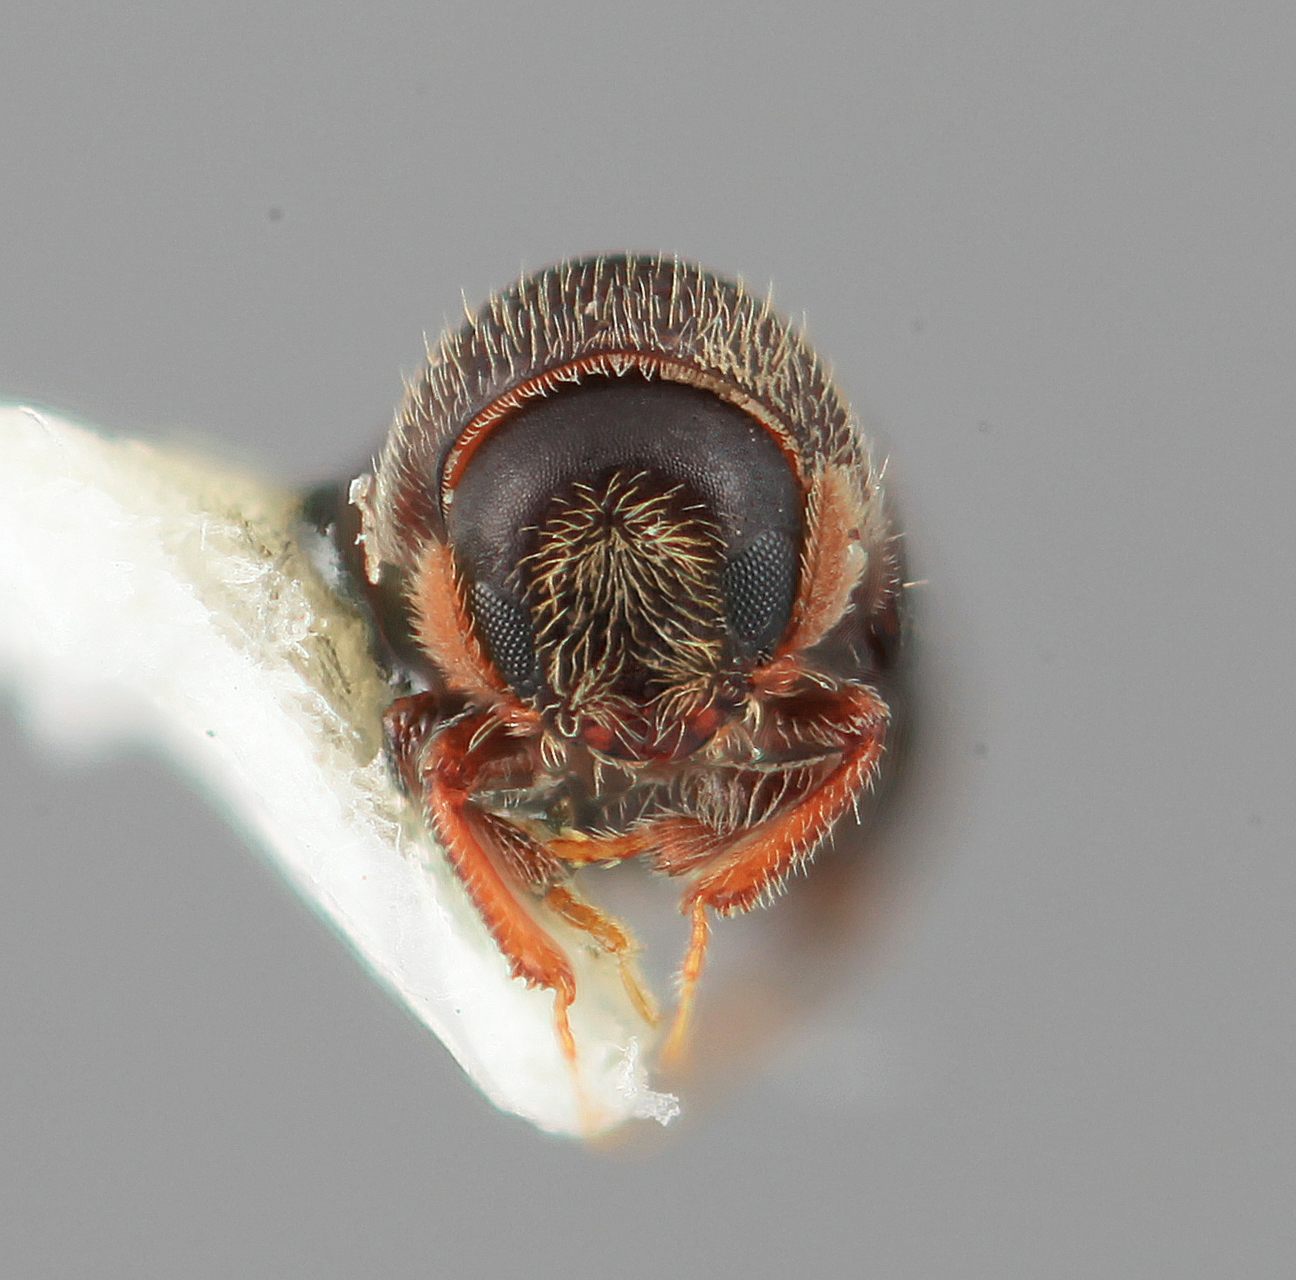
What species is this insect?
Corthyloxiphus reticulatus
